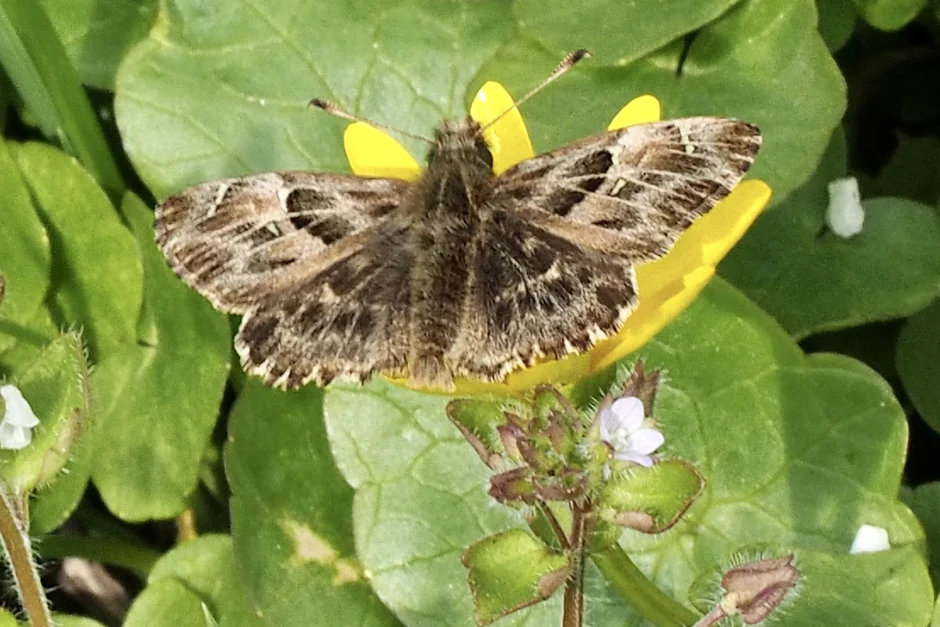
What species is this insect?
Carcharodus alceae
